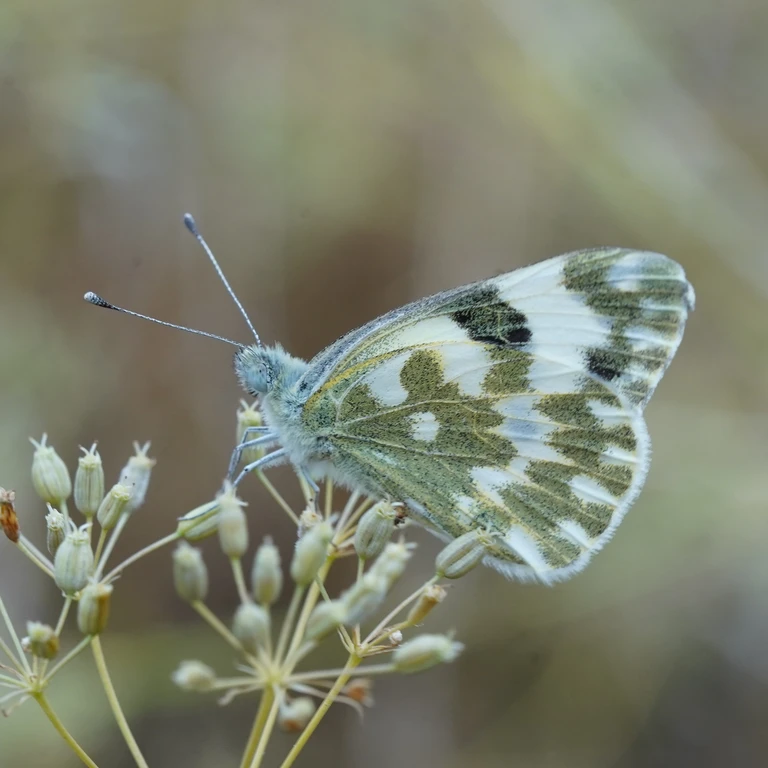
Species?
Pontia edusa
